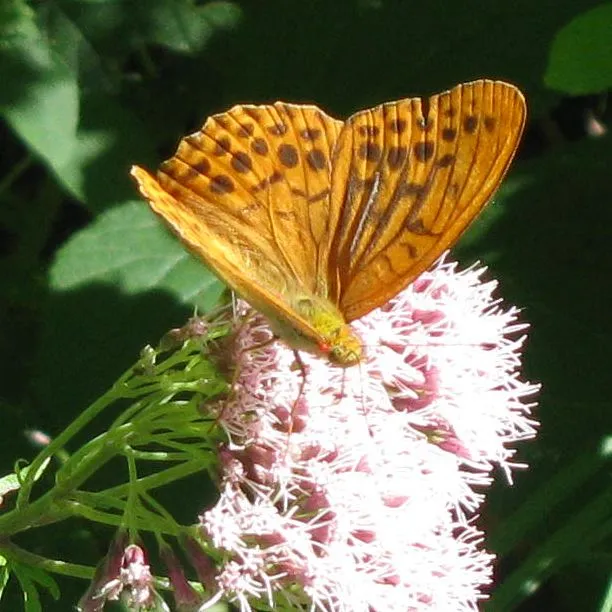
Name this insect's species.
Argynnis paphia
